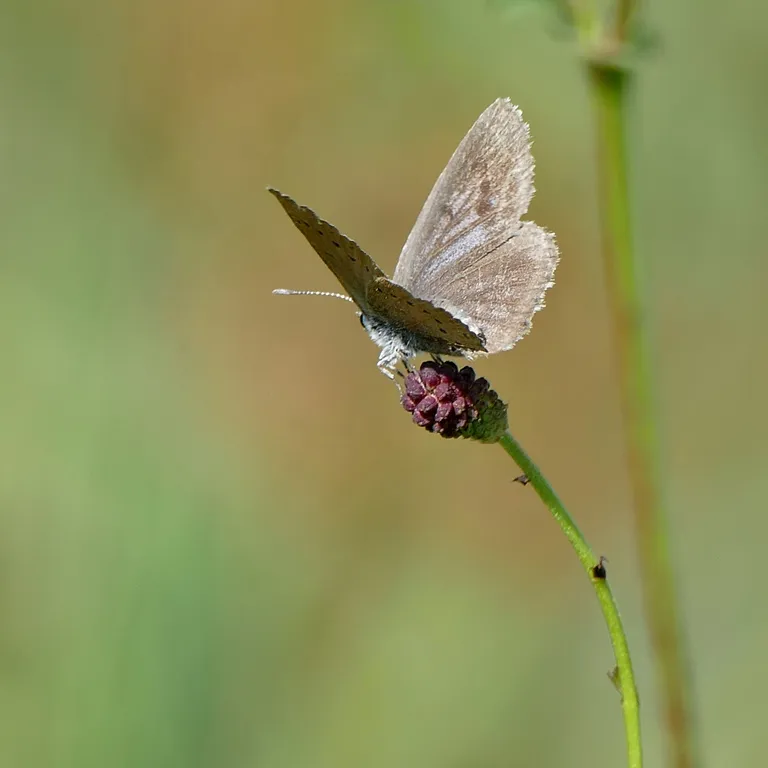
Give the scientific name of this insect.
Phengaris teleius
